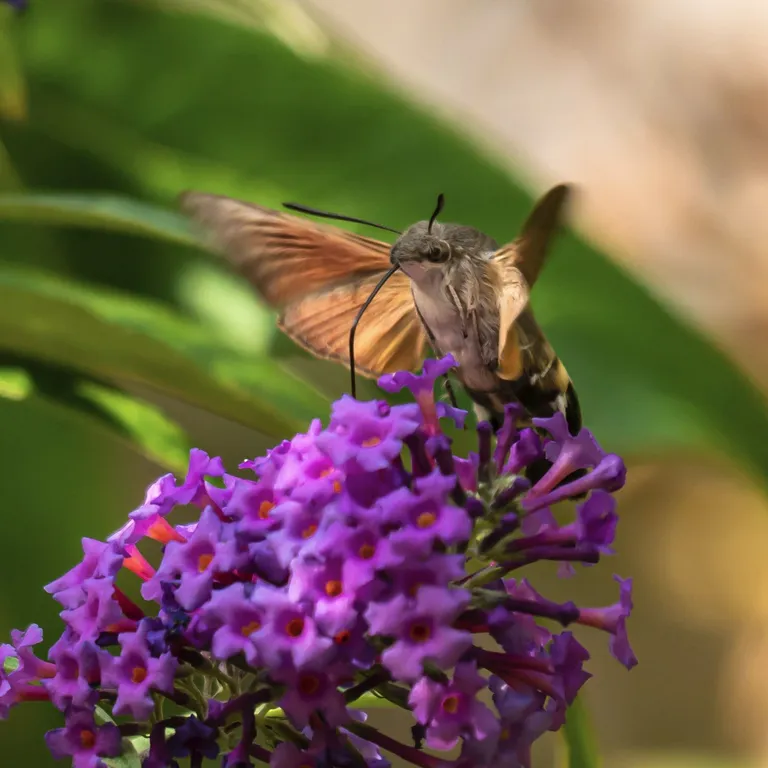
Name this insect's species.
Macroglossum stellatarum
